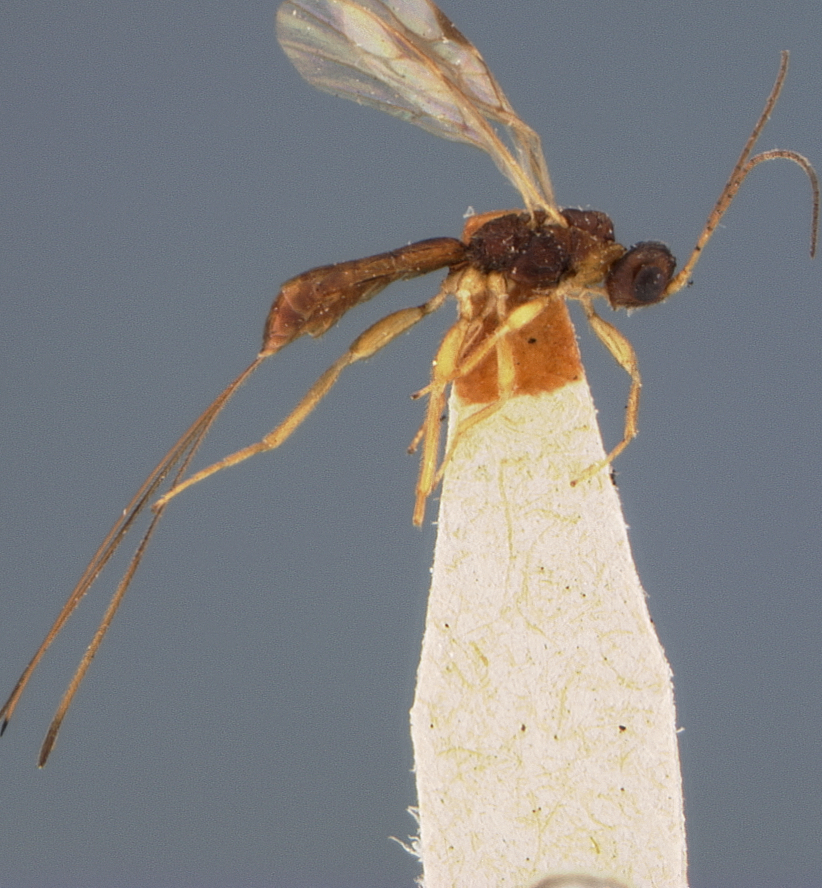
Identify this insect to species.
Caenophanes longicaudus
